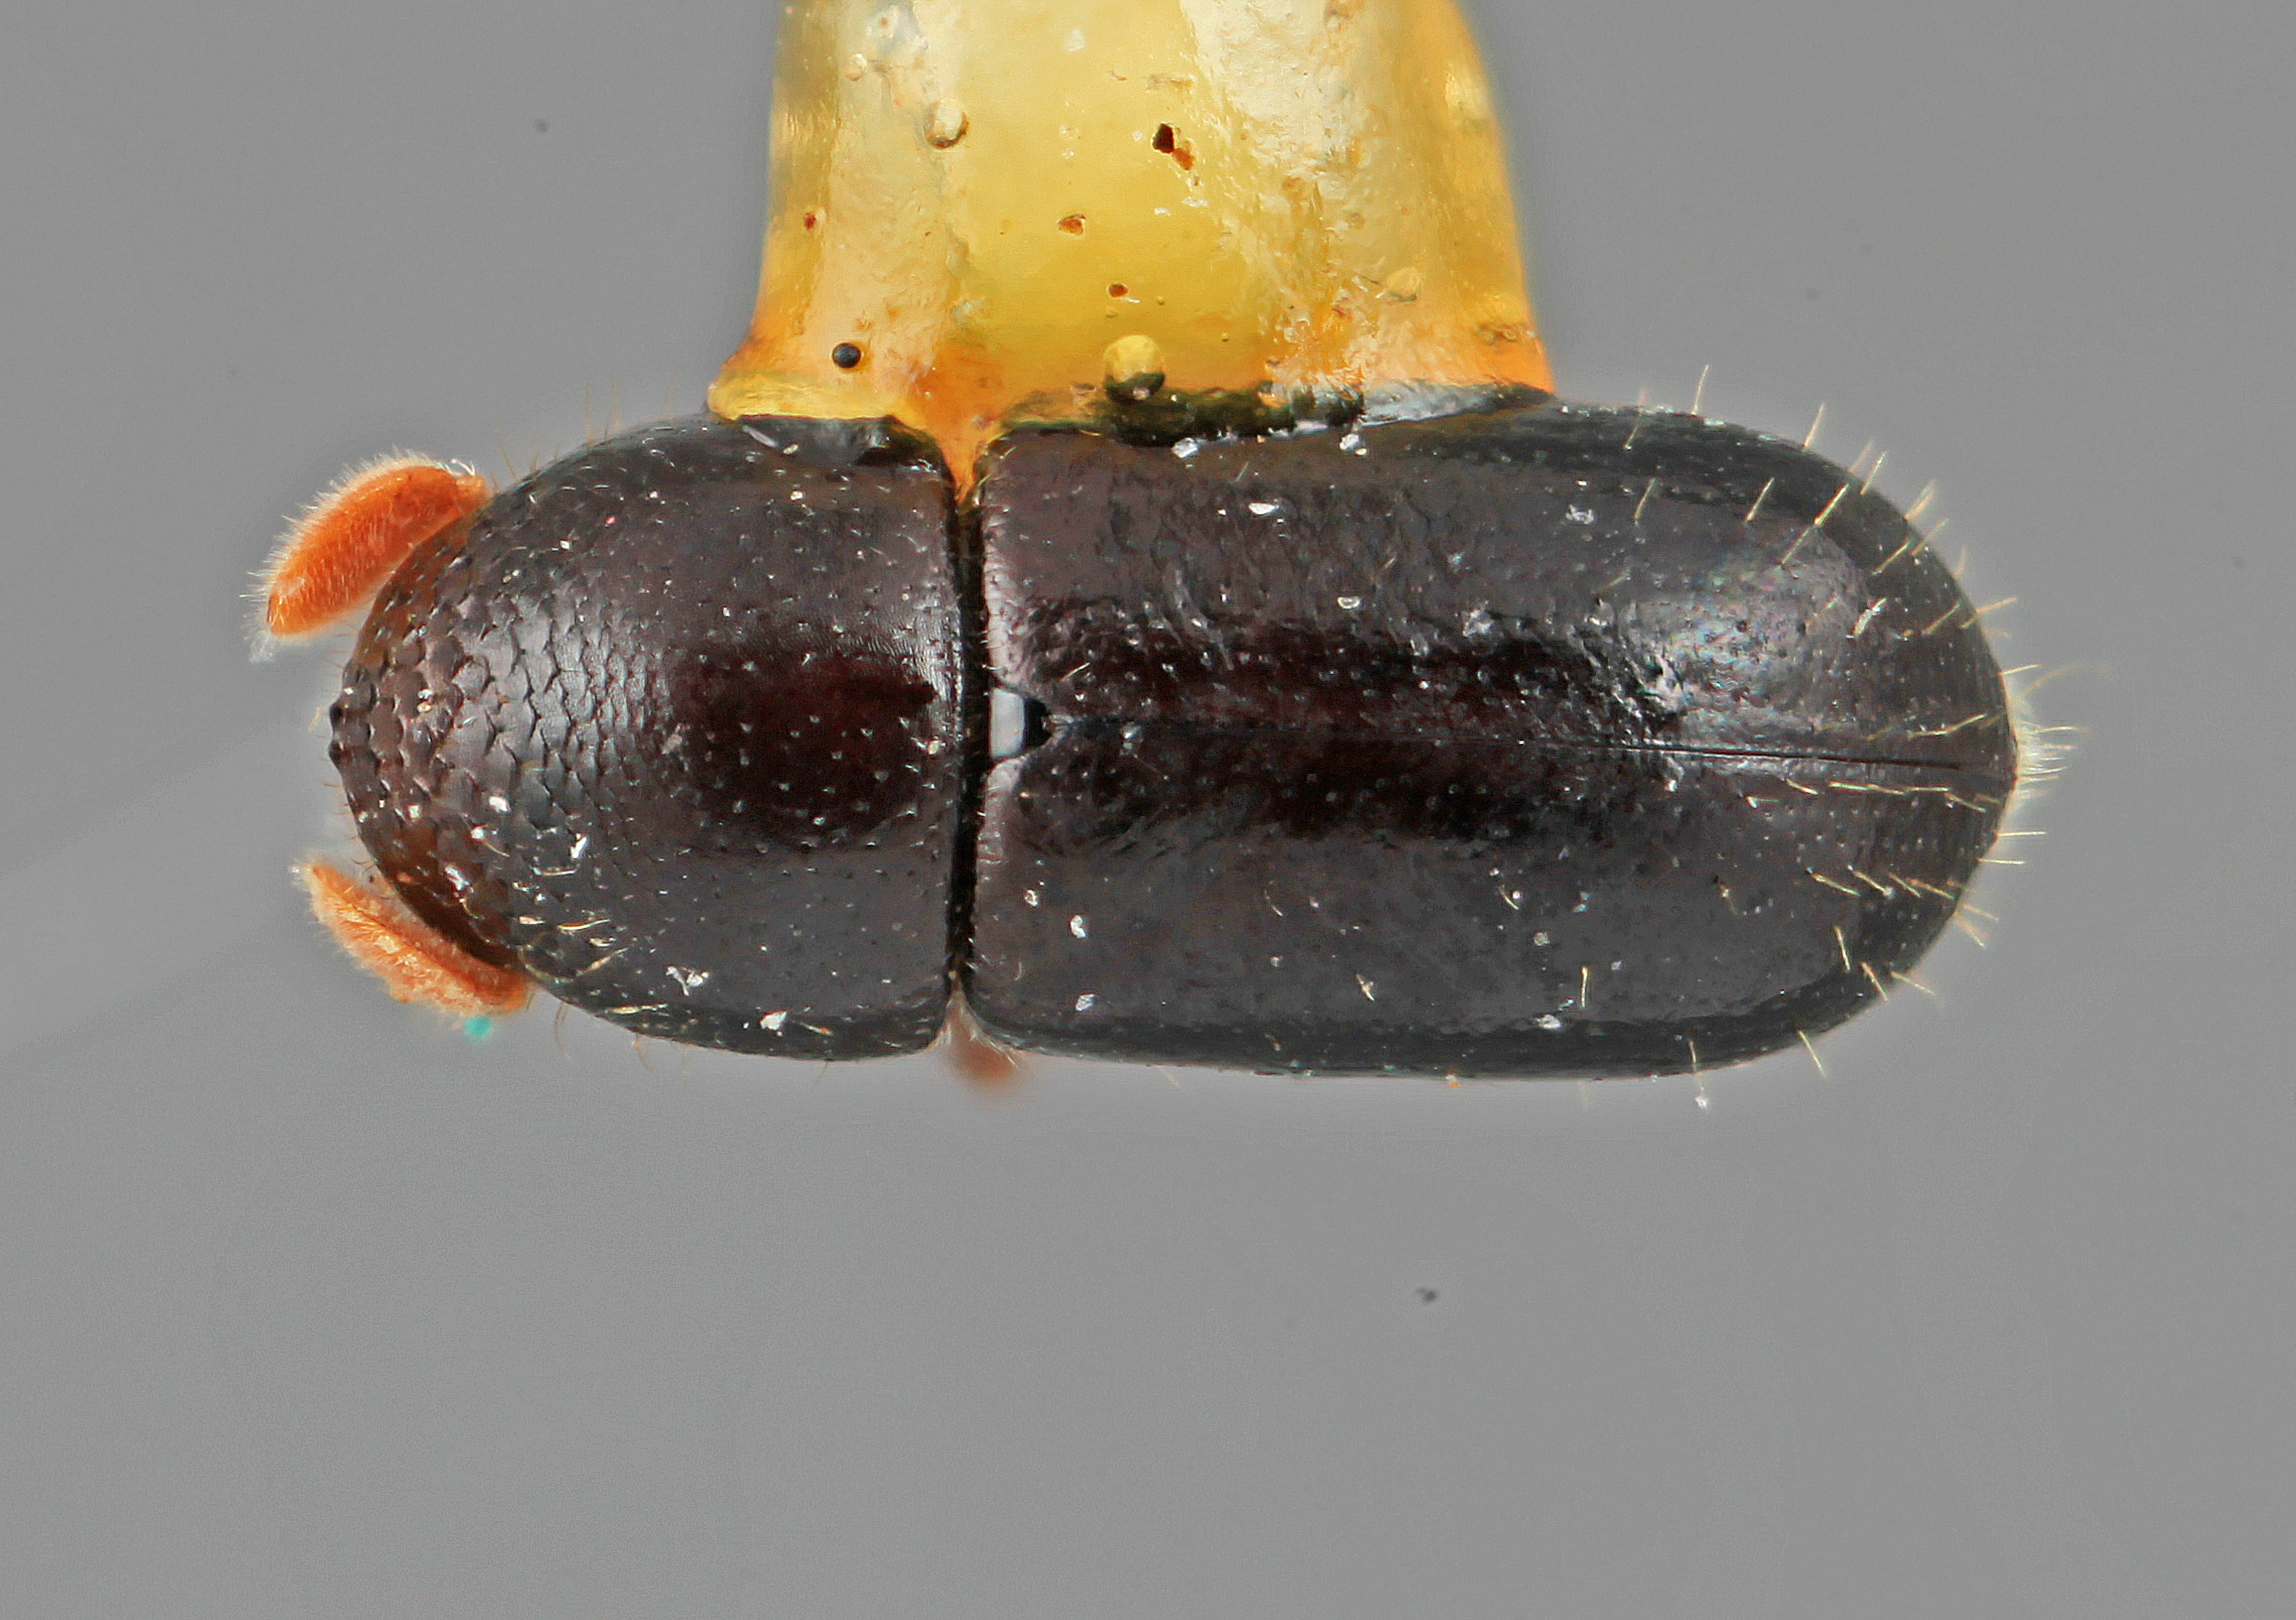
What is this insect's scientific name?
Corthycyclon morulus
